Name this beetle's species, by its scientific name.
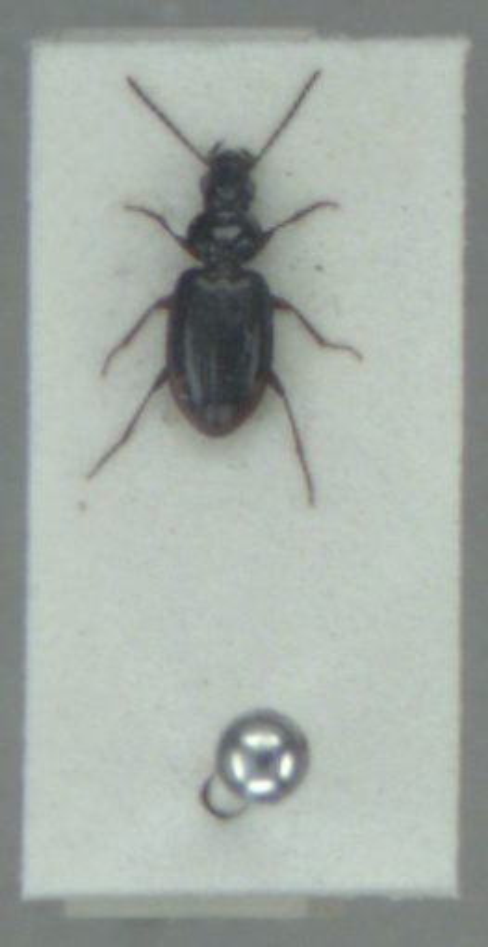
Bembidion lunulatum
